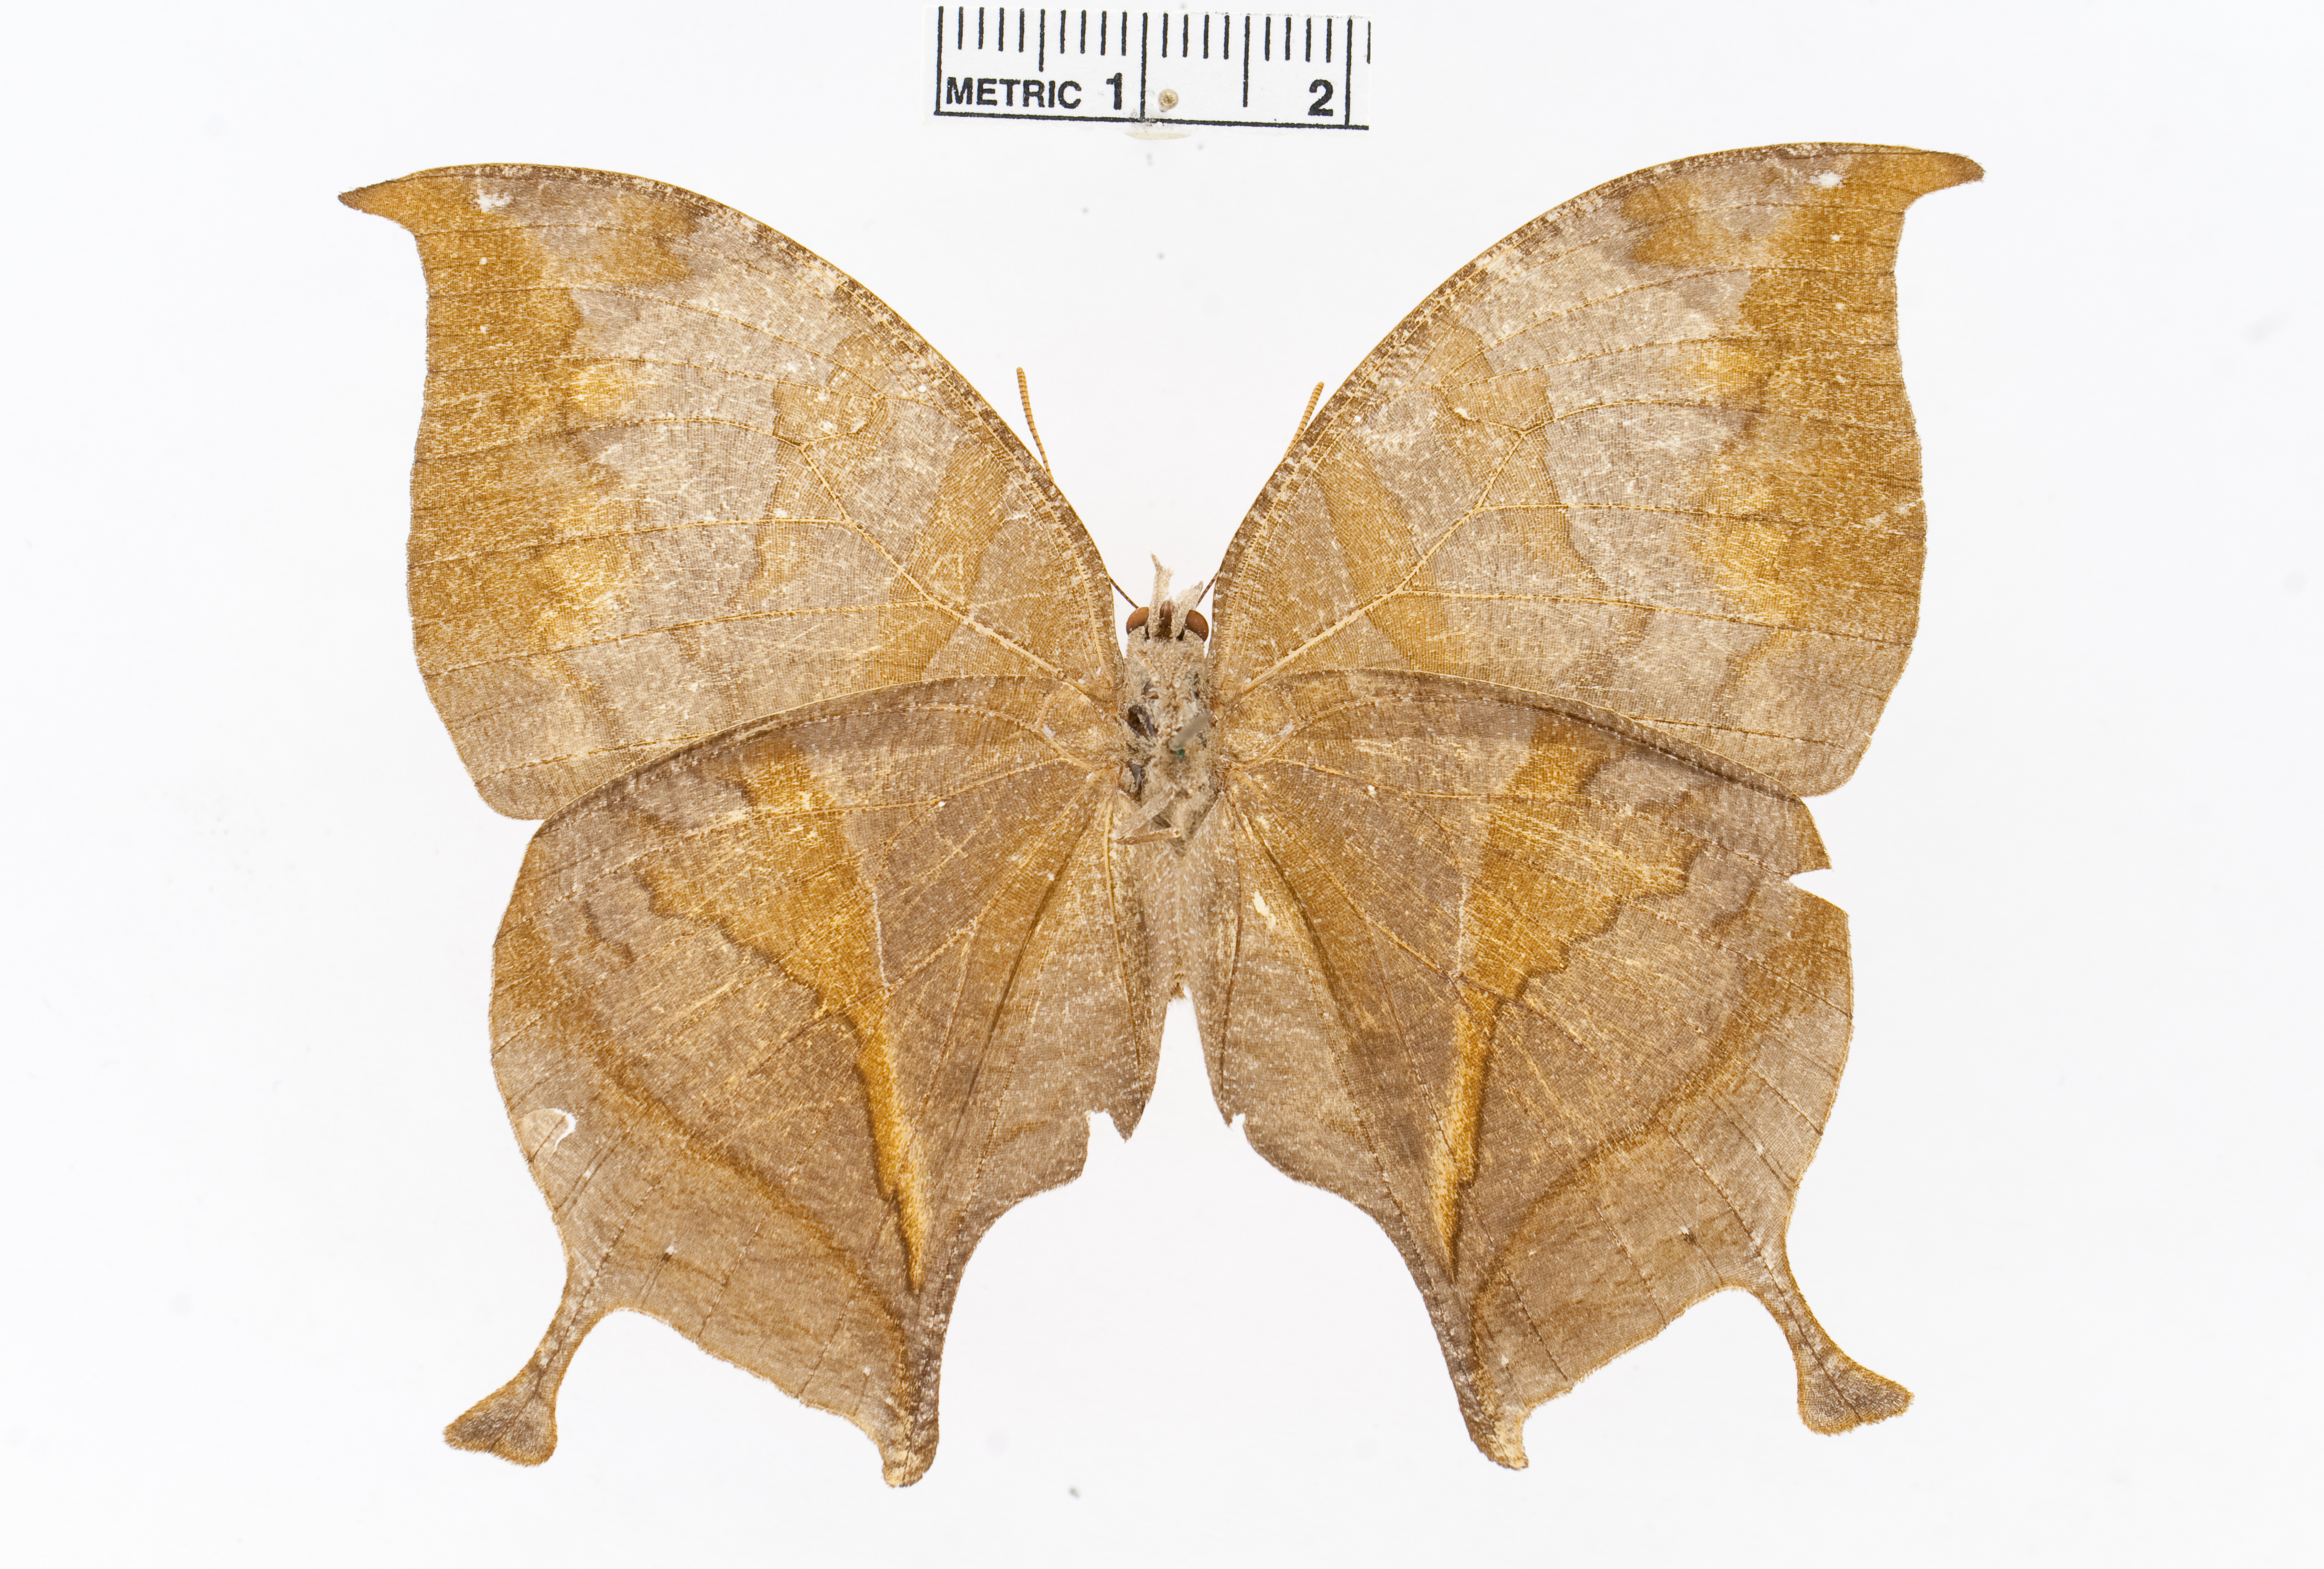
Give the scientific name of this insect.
Consul electra
